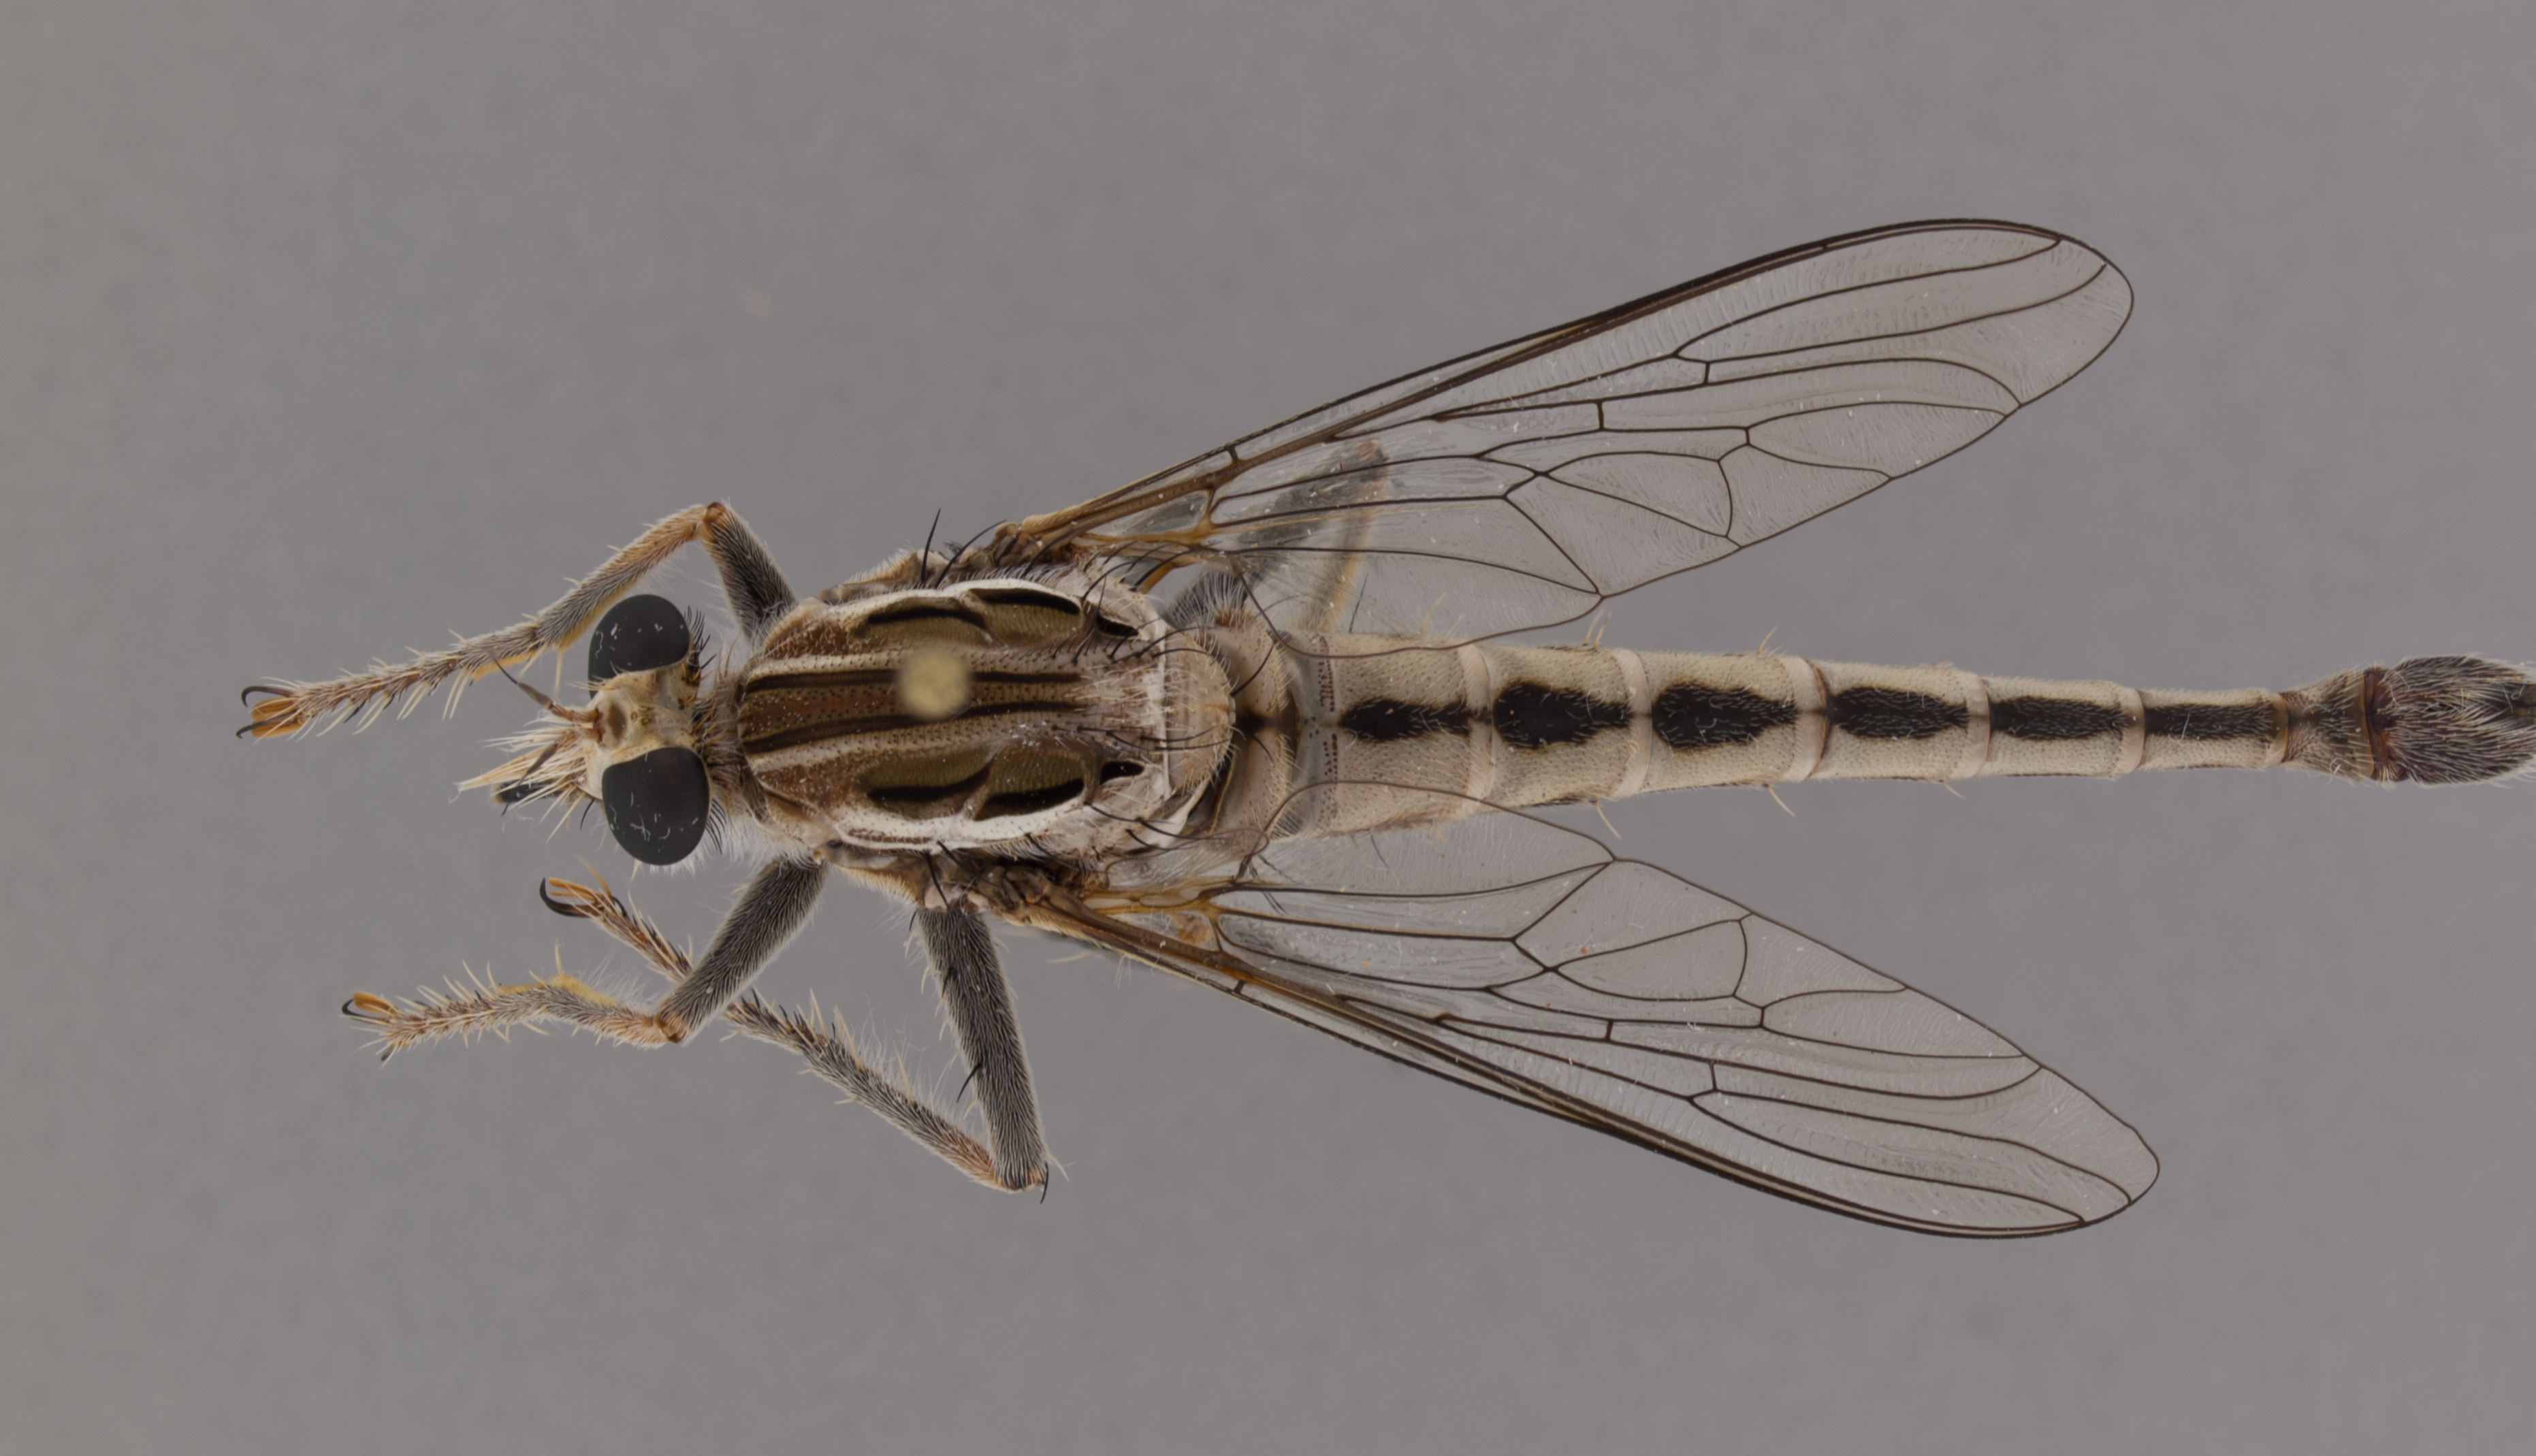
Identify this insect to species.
Acasilus tigrimontis
